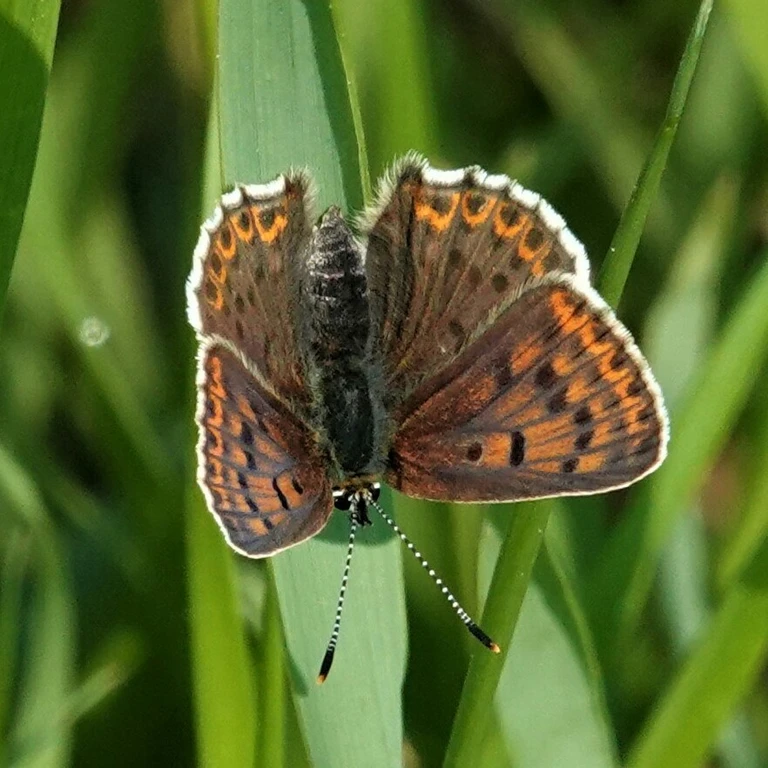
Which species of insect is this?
Lycaena tityrus (also Loweia tityrus)
